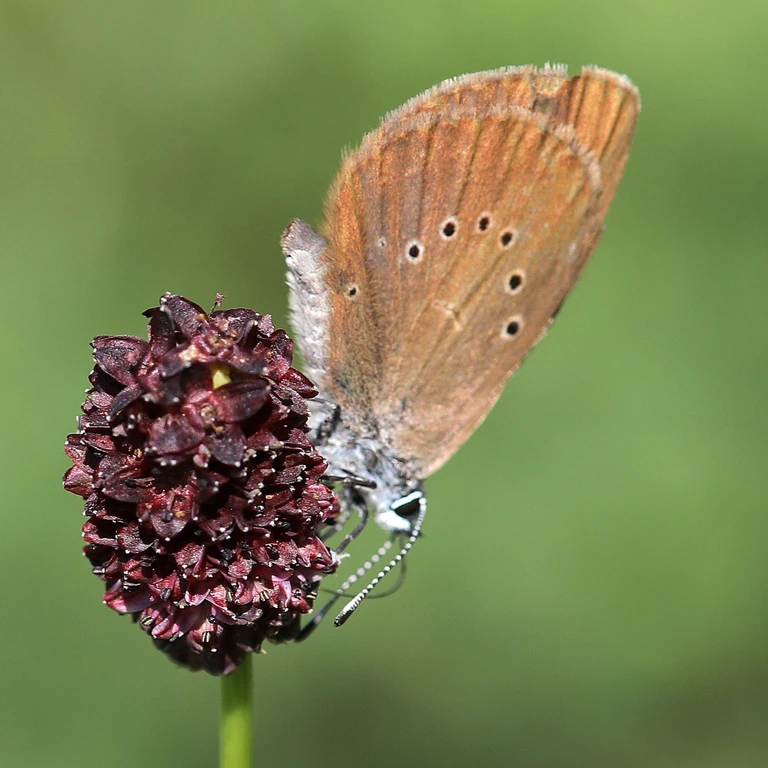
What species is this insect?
Phengaris nausithous (also Maculinea nausithous)
